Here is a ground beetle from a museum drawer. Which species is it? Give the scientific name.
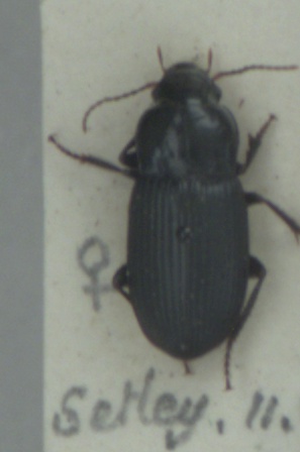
Harpalus rufipalpis
